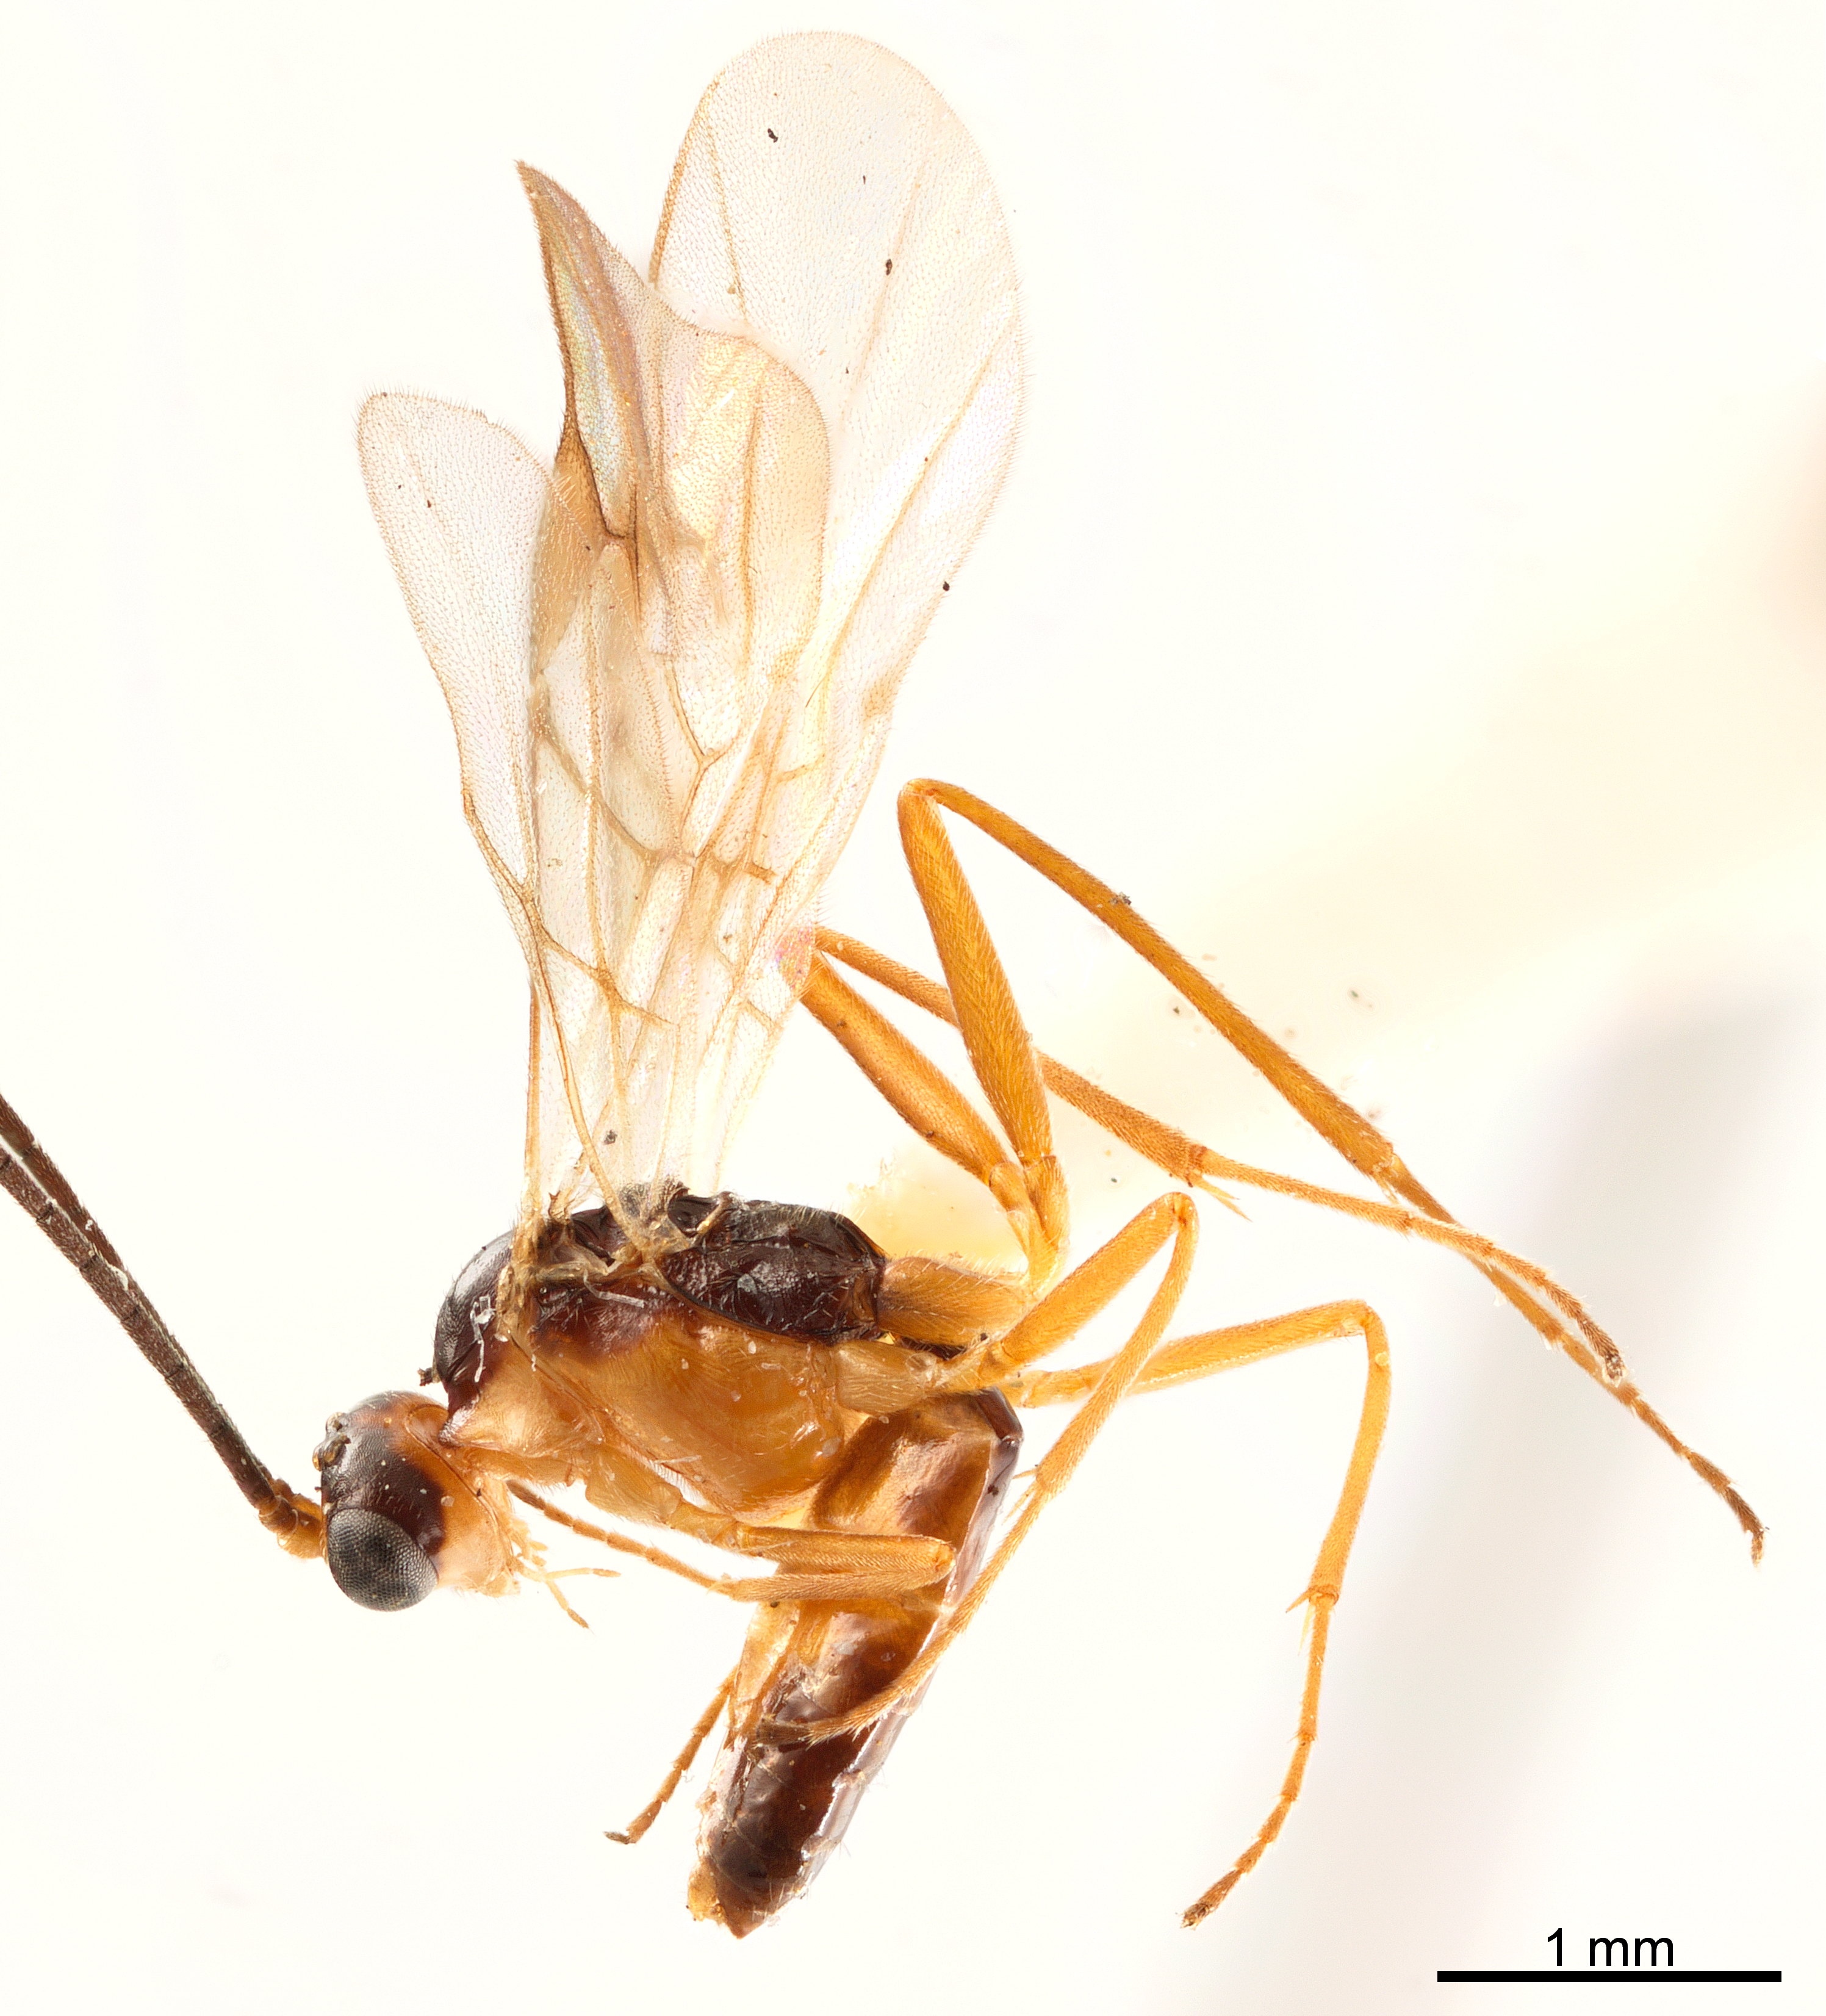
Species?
Myiocephalus boops
